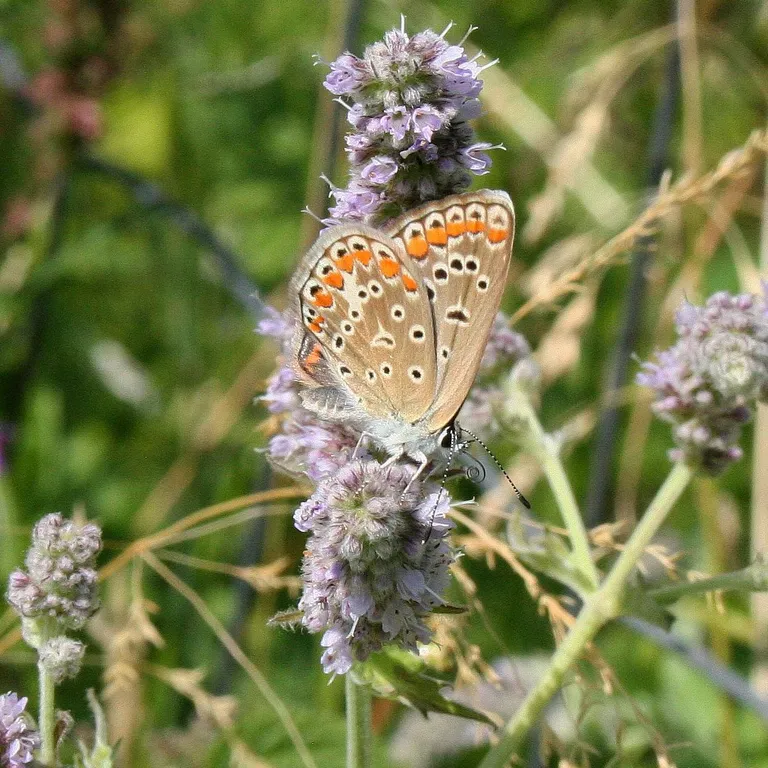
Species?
Polyommatus icarus
